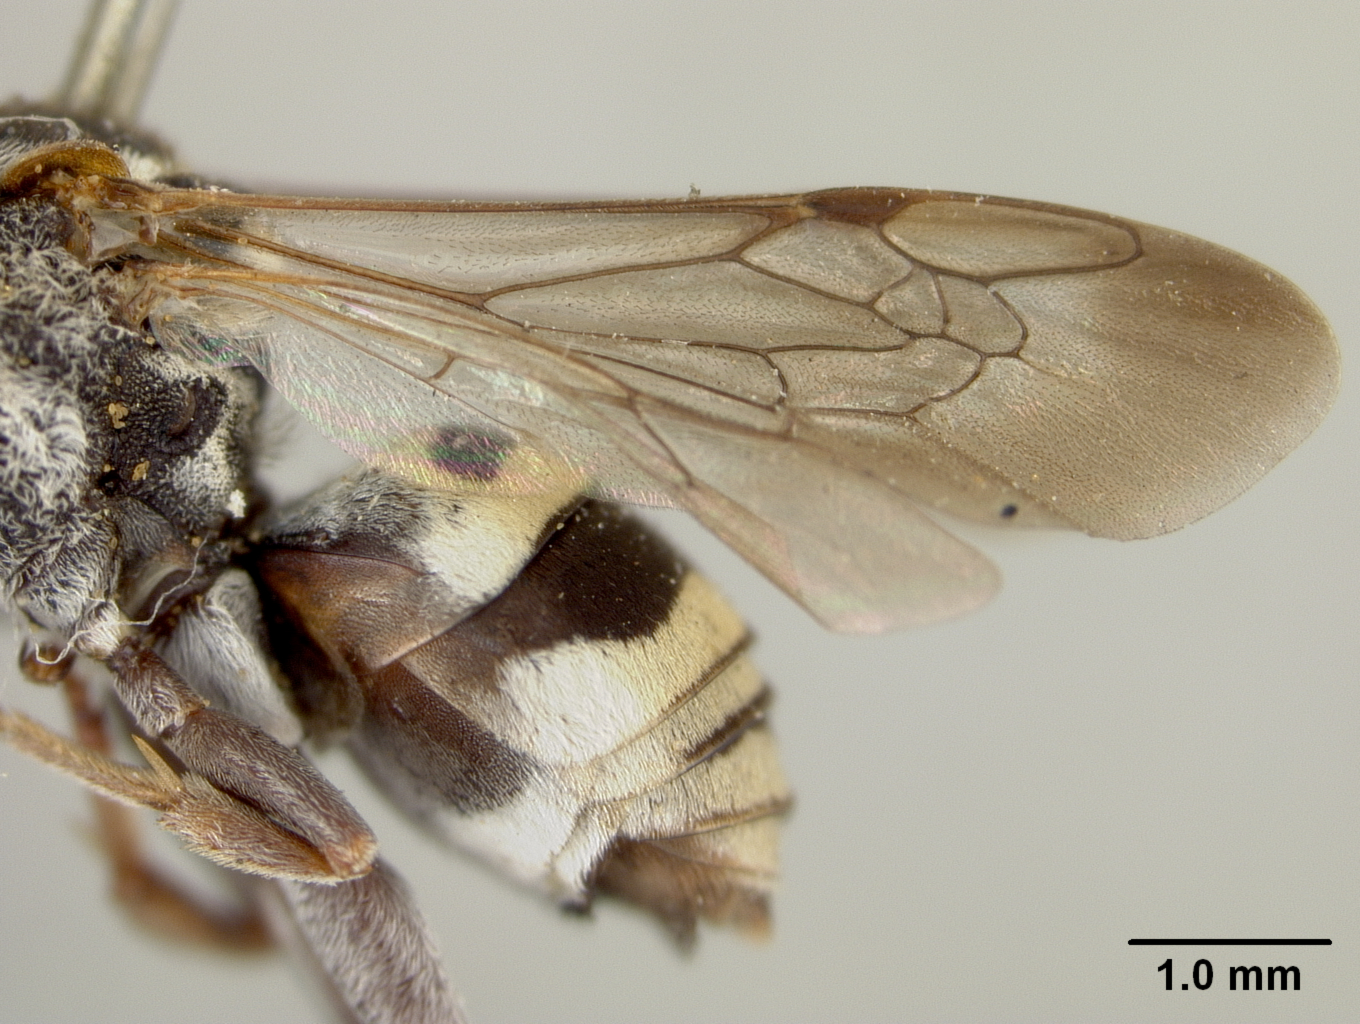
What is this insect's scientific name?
Triepeolus gabrielis
